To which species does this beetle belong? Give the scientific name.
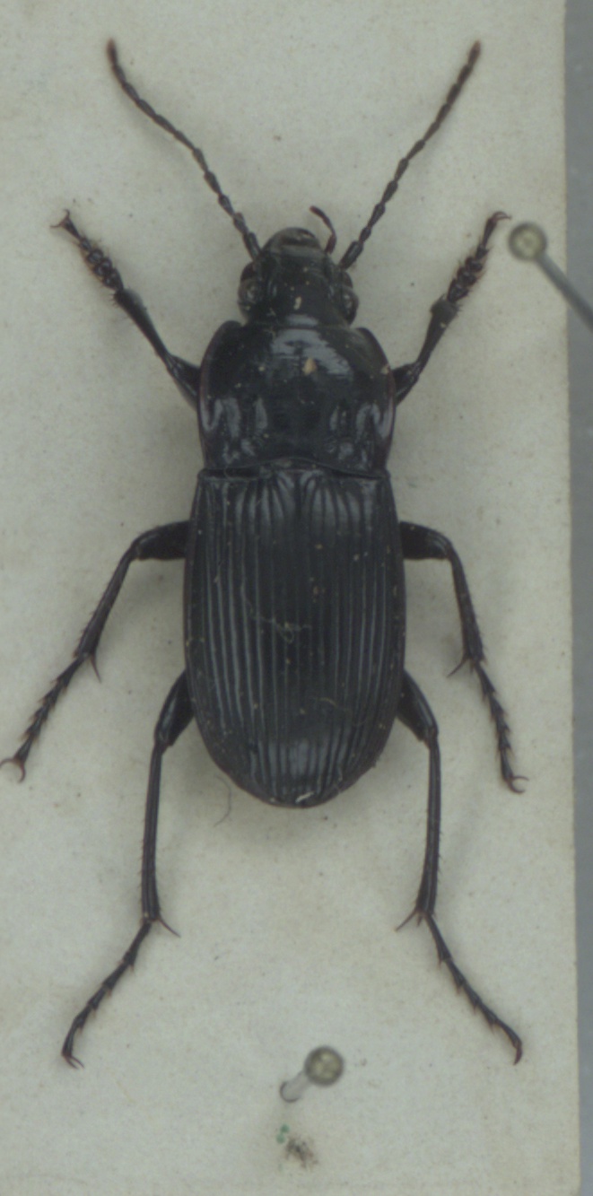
Abax parallelepipedus
